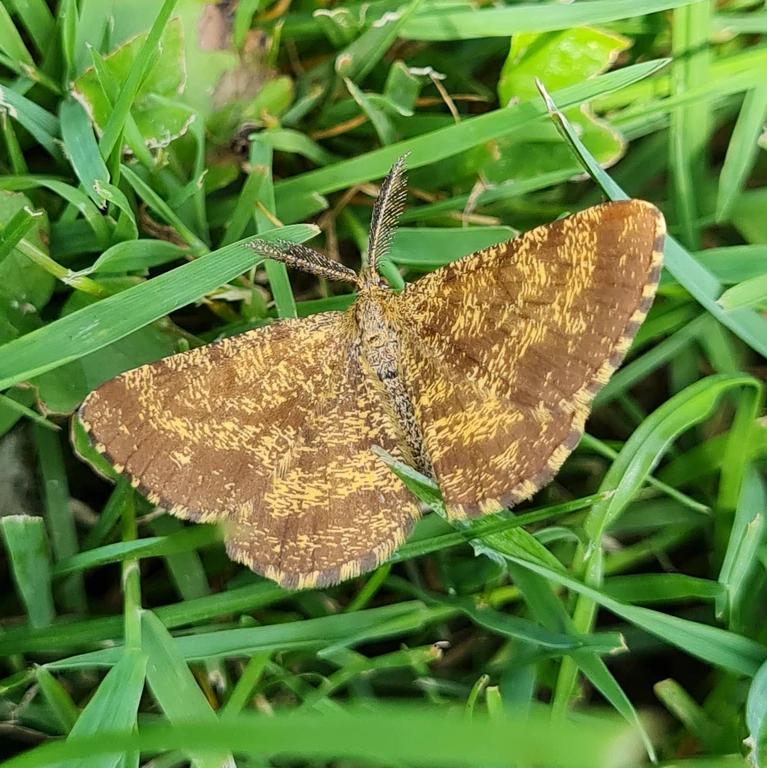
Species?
Ematurga atomaria
